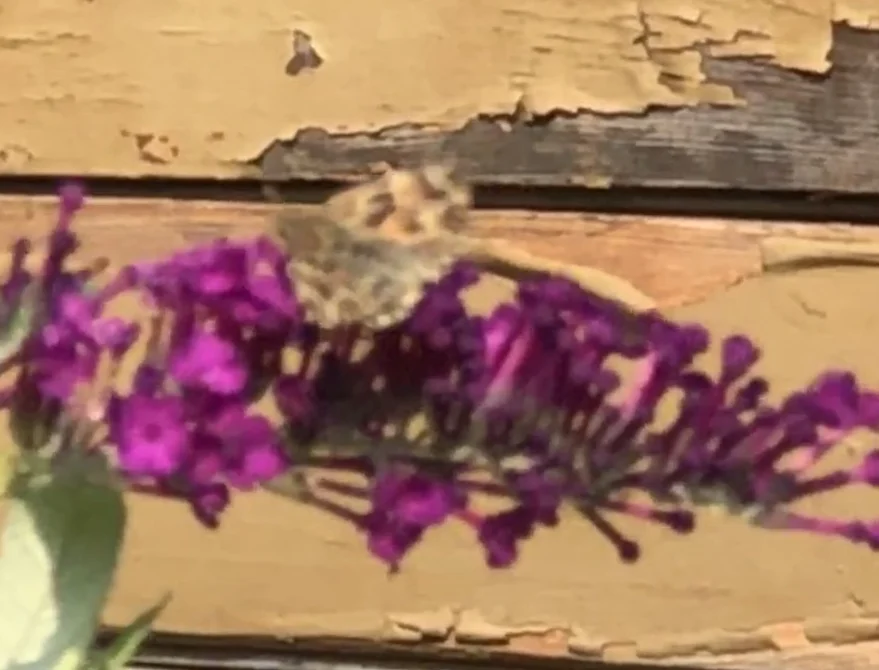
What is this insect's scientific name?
Carcharodus alceae
